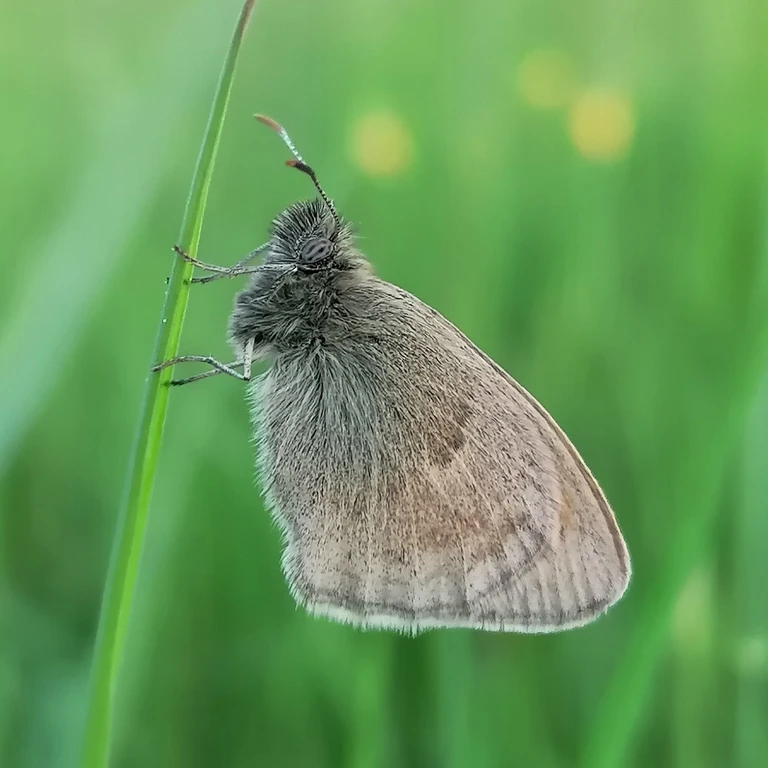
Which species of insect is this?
Coenonympha pamphilus
